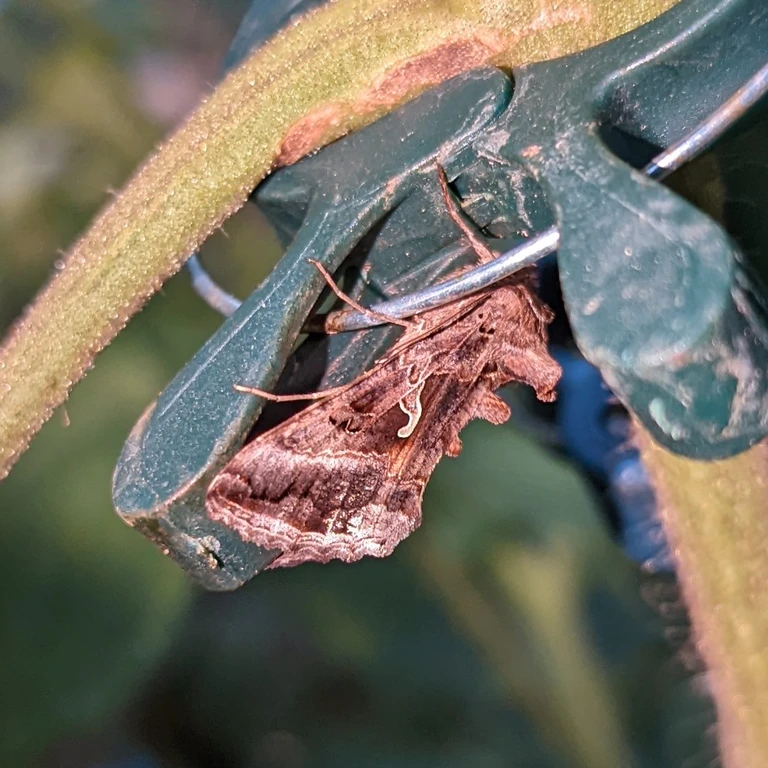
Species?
Autographa gamma
